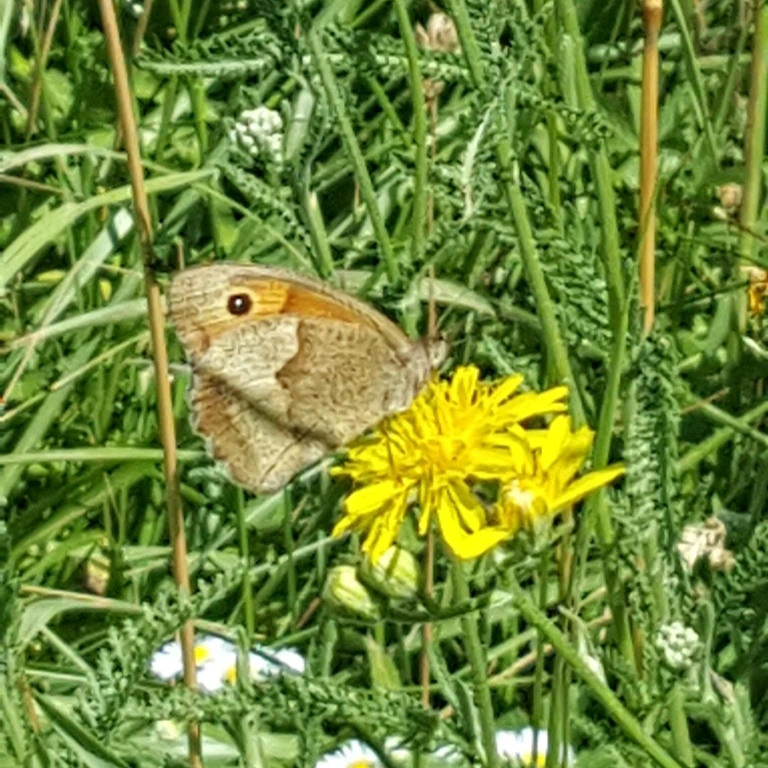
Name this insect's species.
Maniola jurtina
